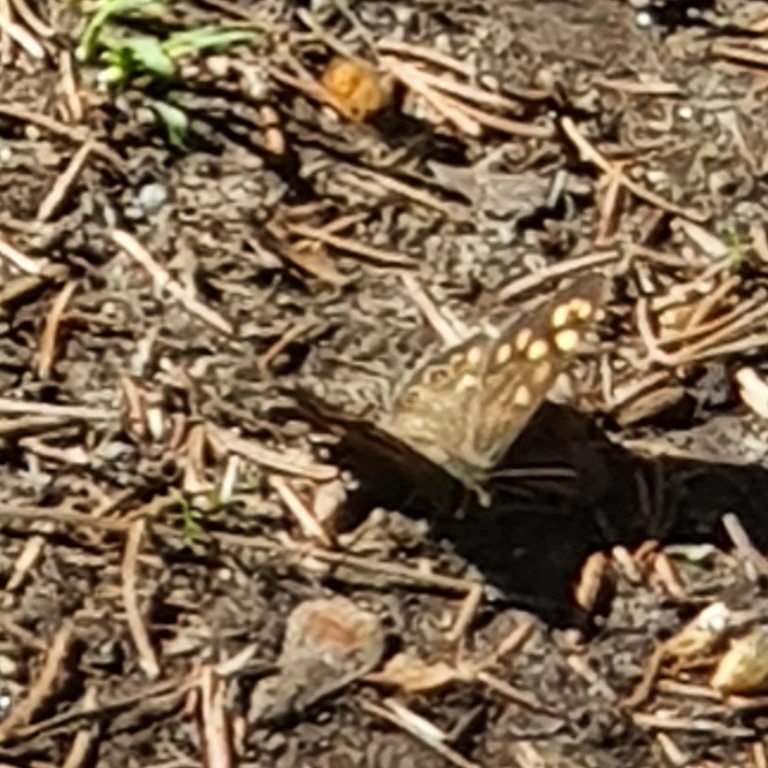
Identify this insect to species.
Pararge aegeria
